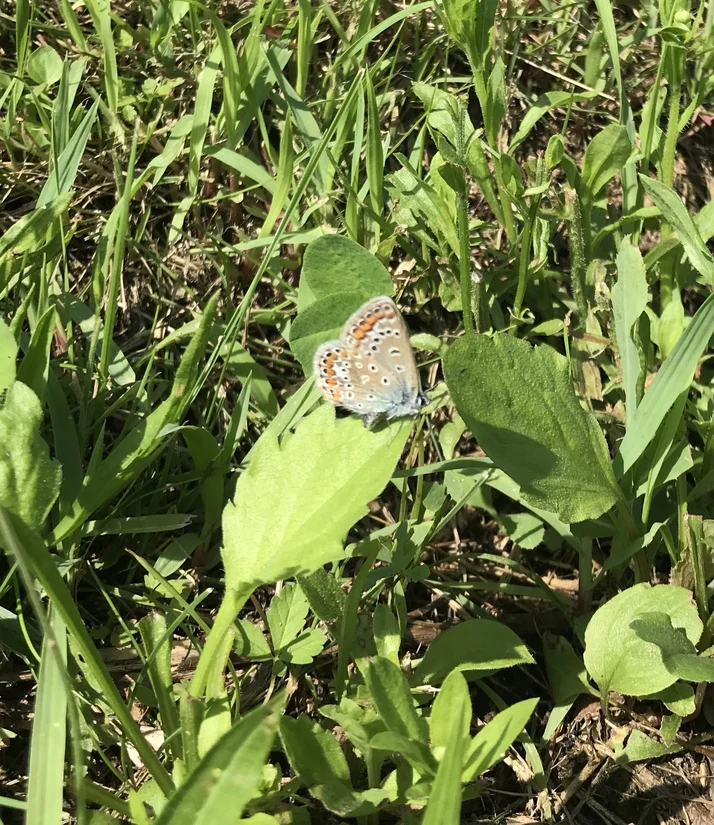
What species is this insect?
Polyommatus icarus
